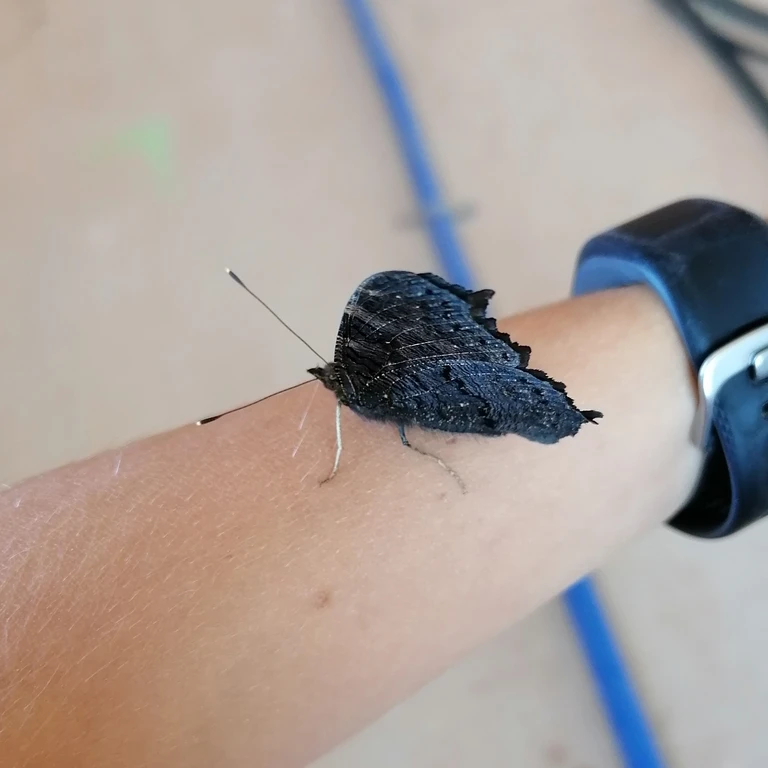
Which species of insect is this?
Aglais io
